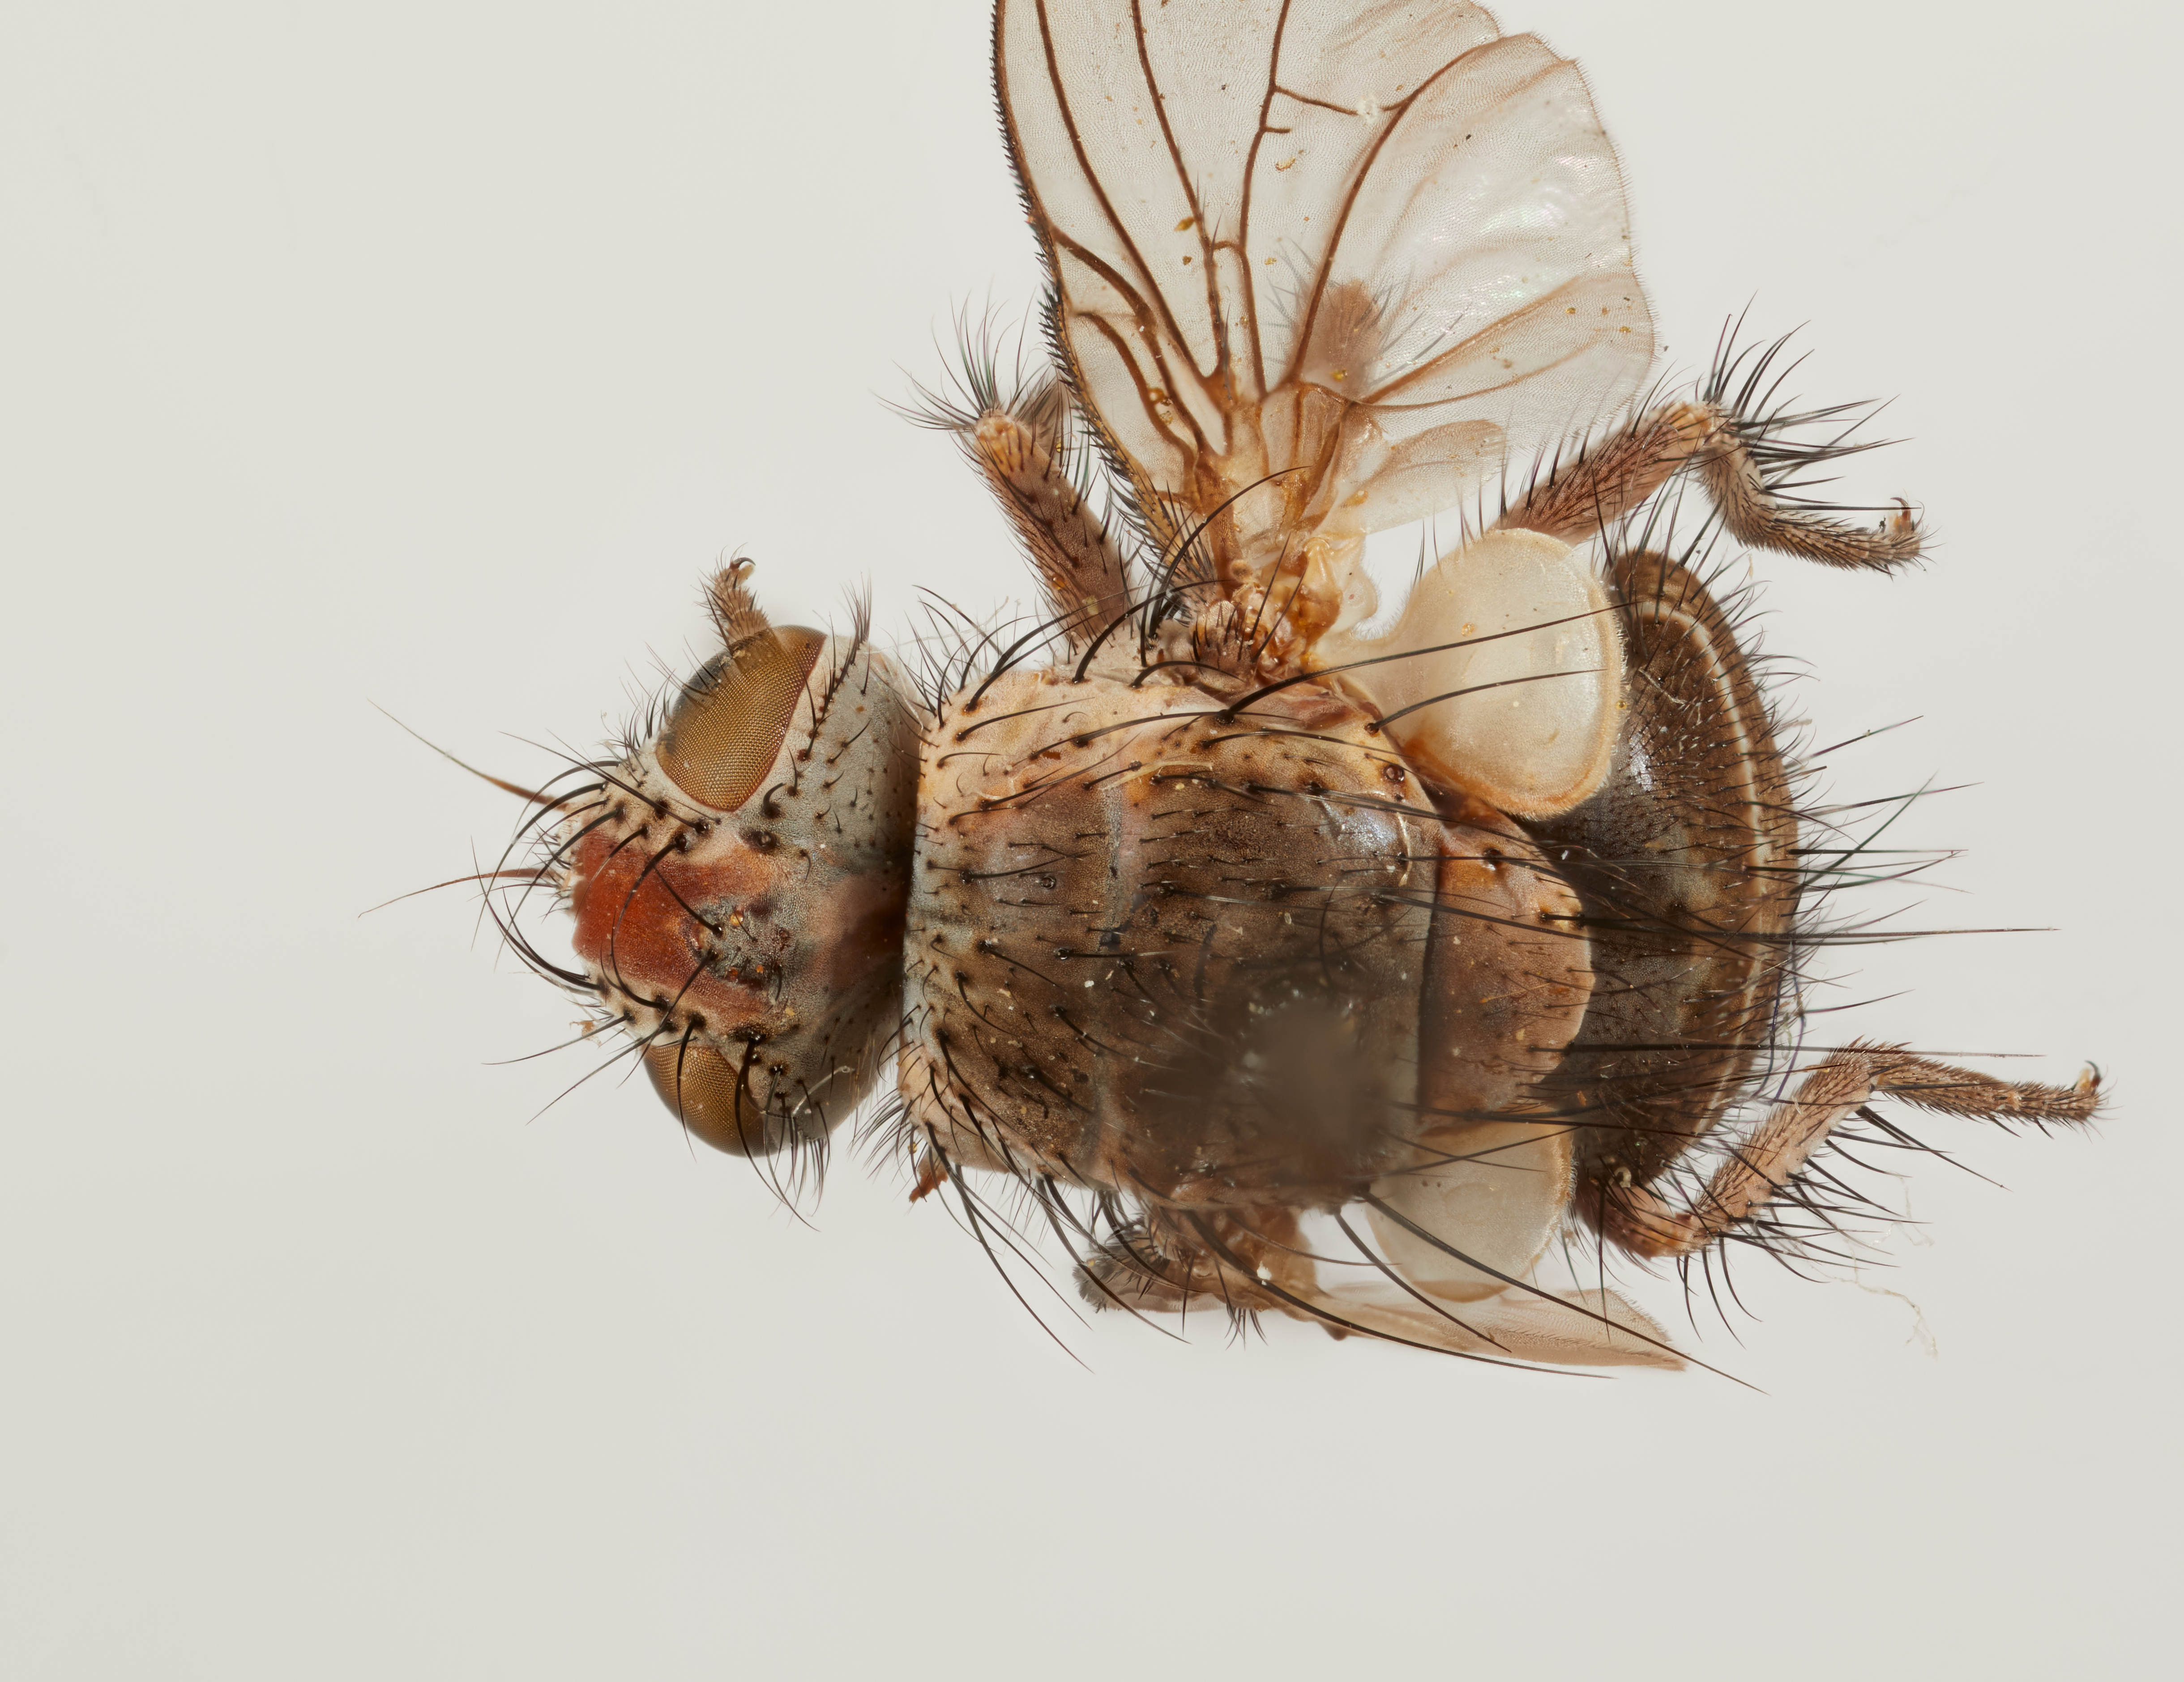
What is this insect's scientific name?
Cartocometes io
